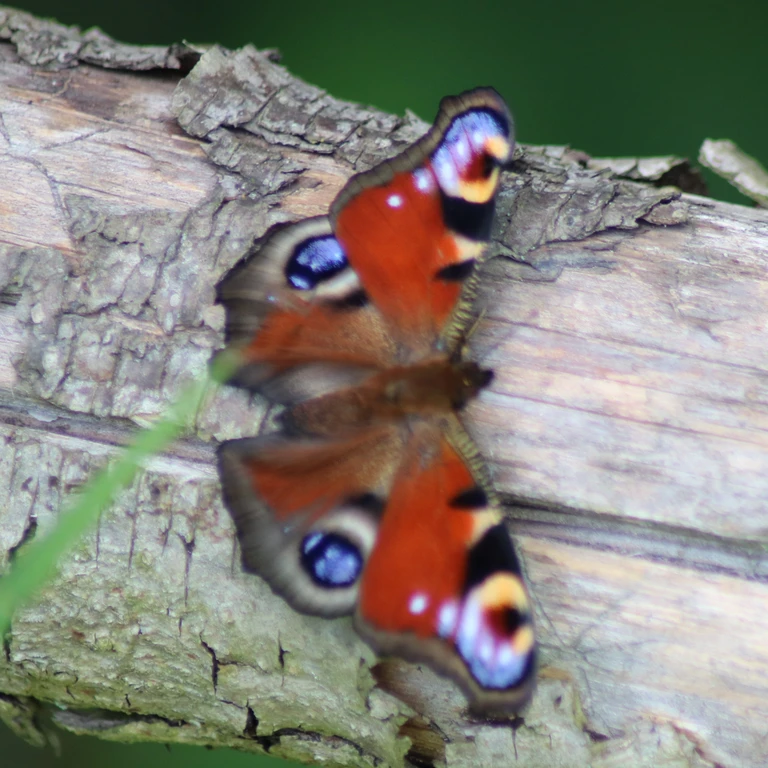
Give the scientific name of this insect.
Aglais io
